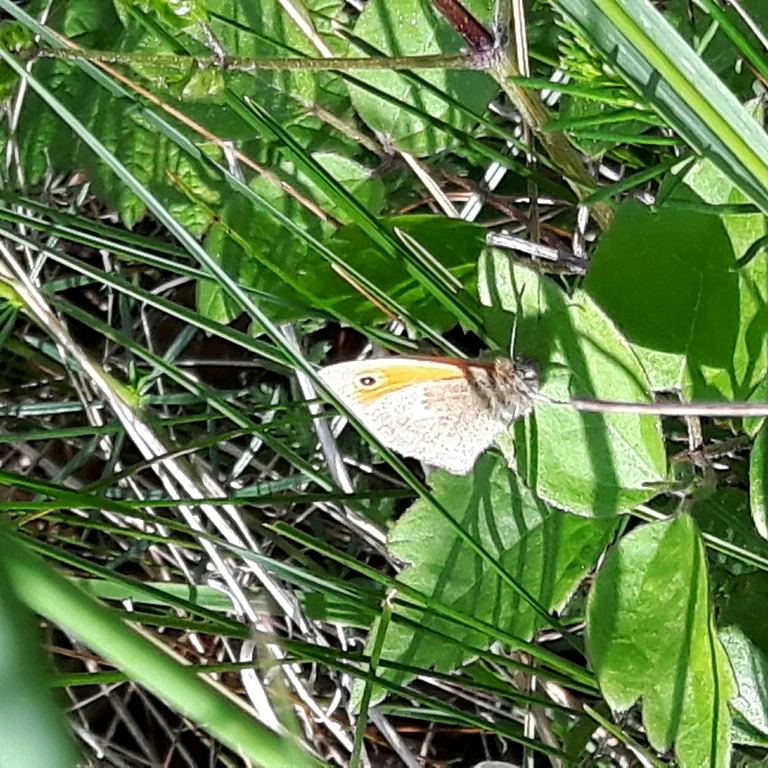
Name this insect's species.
Coenonympha pamphilus
